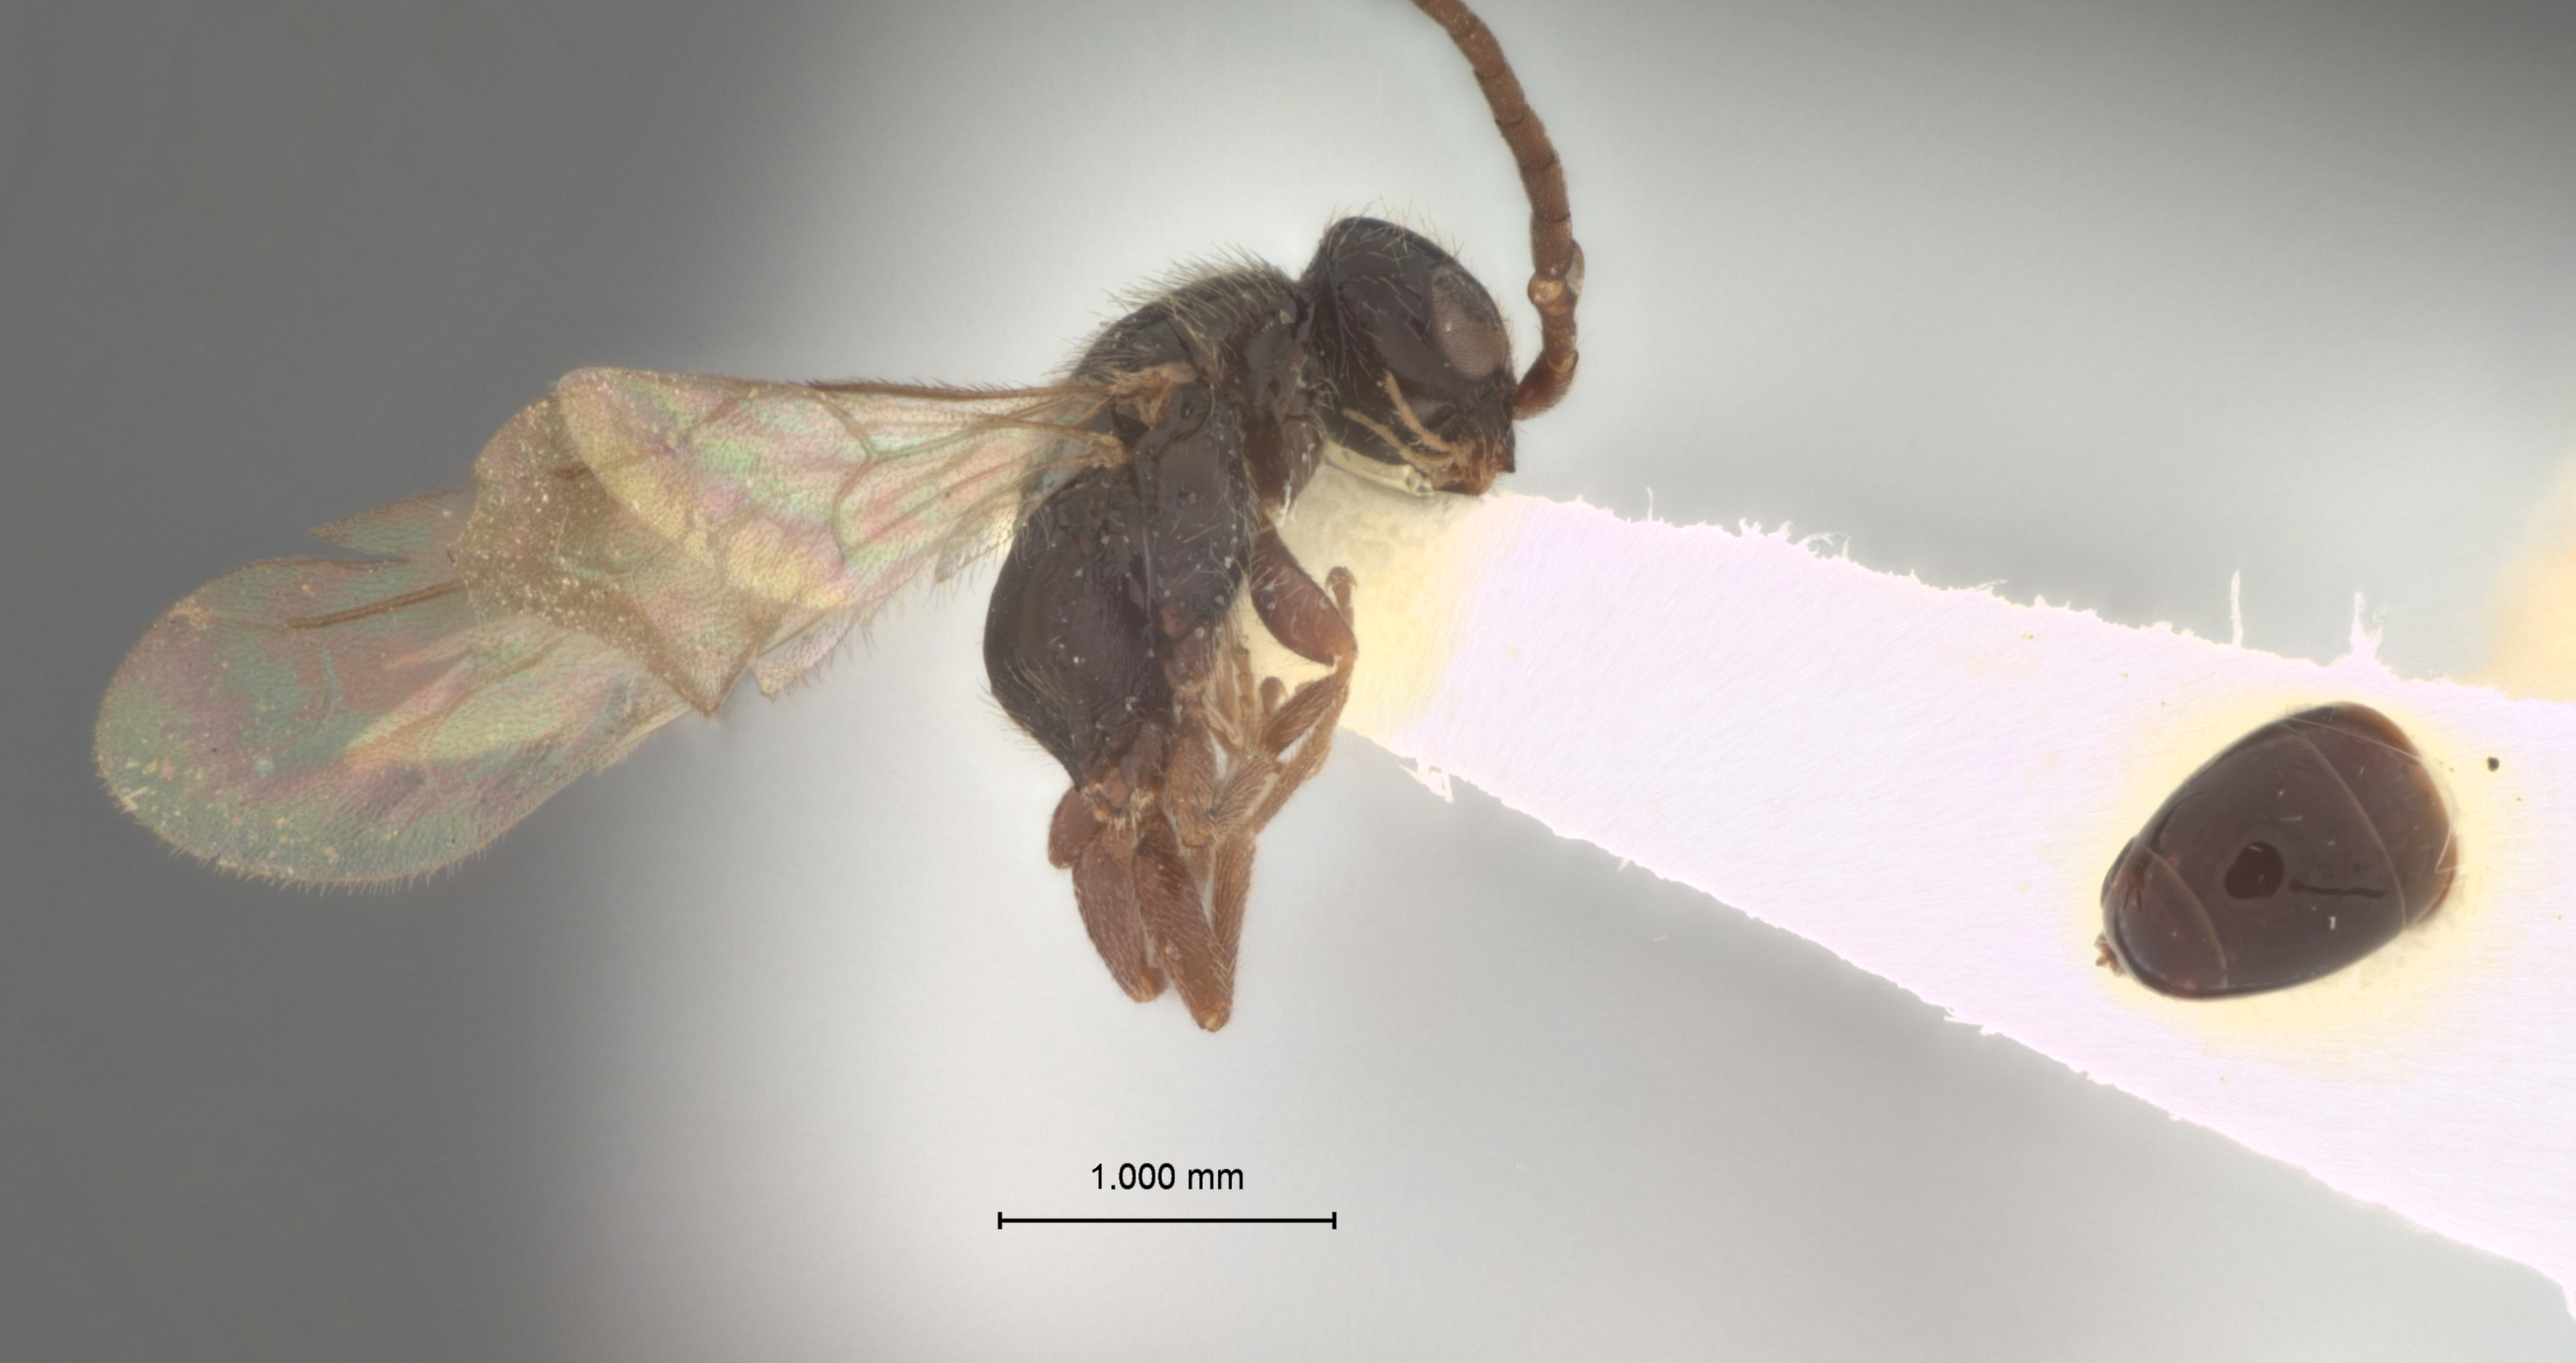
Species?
Mesitius monticola
